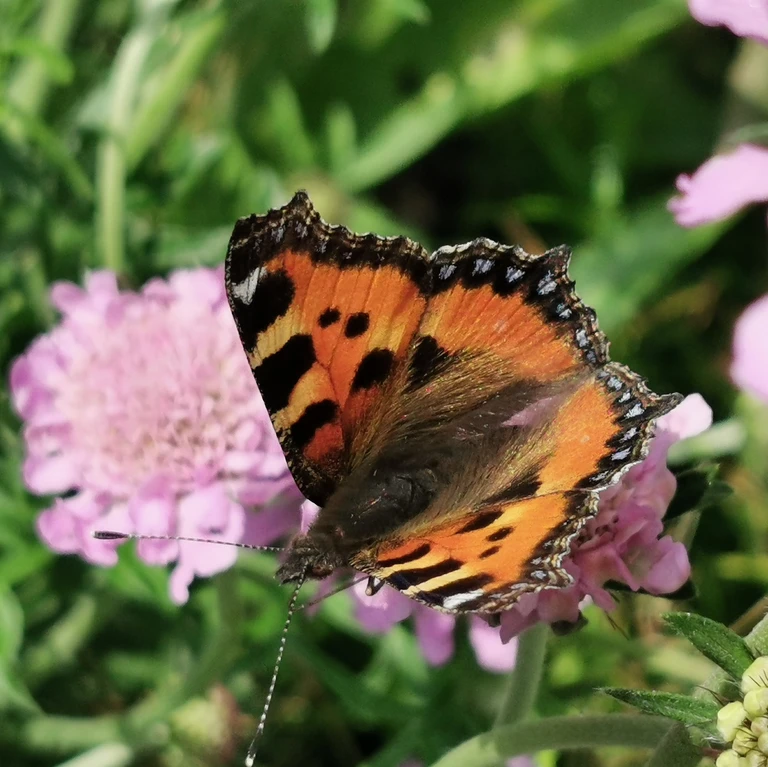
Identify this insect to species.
Aglais urticae
